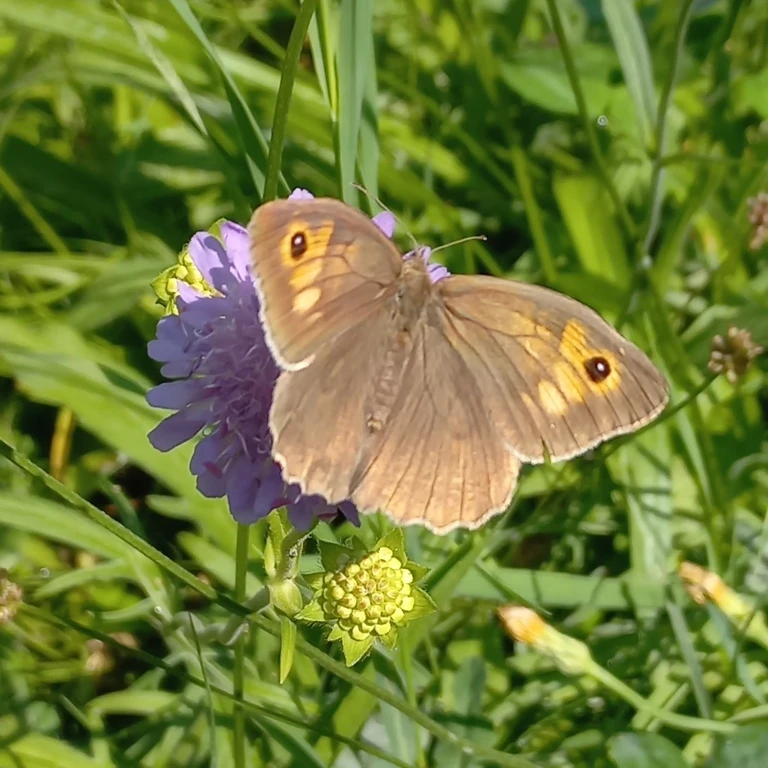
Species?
Maniola jurtina
